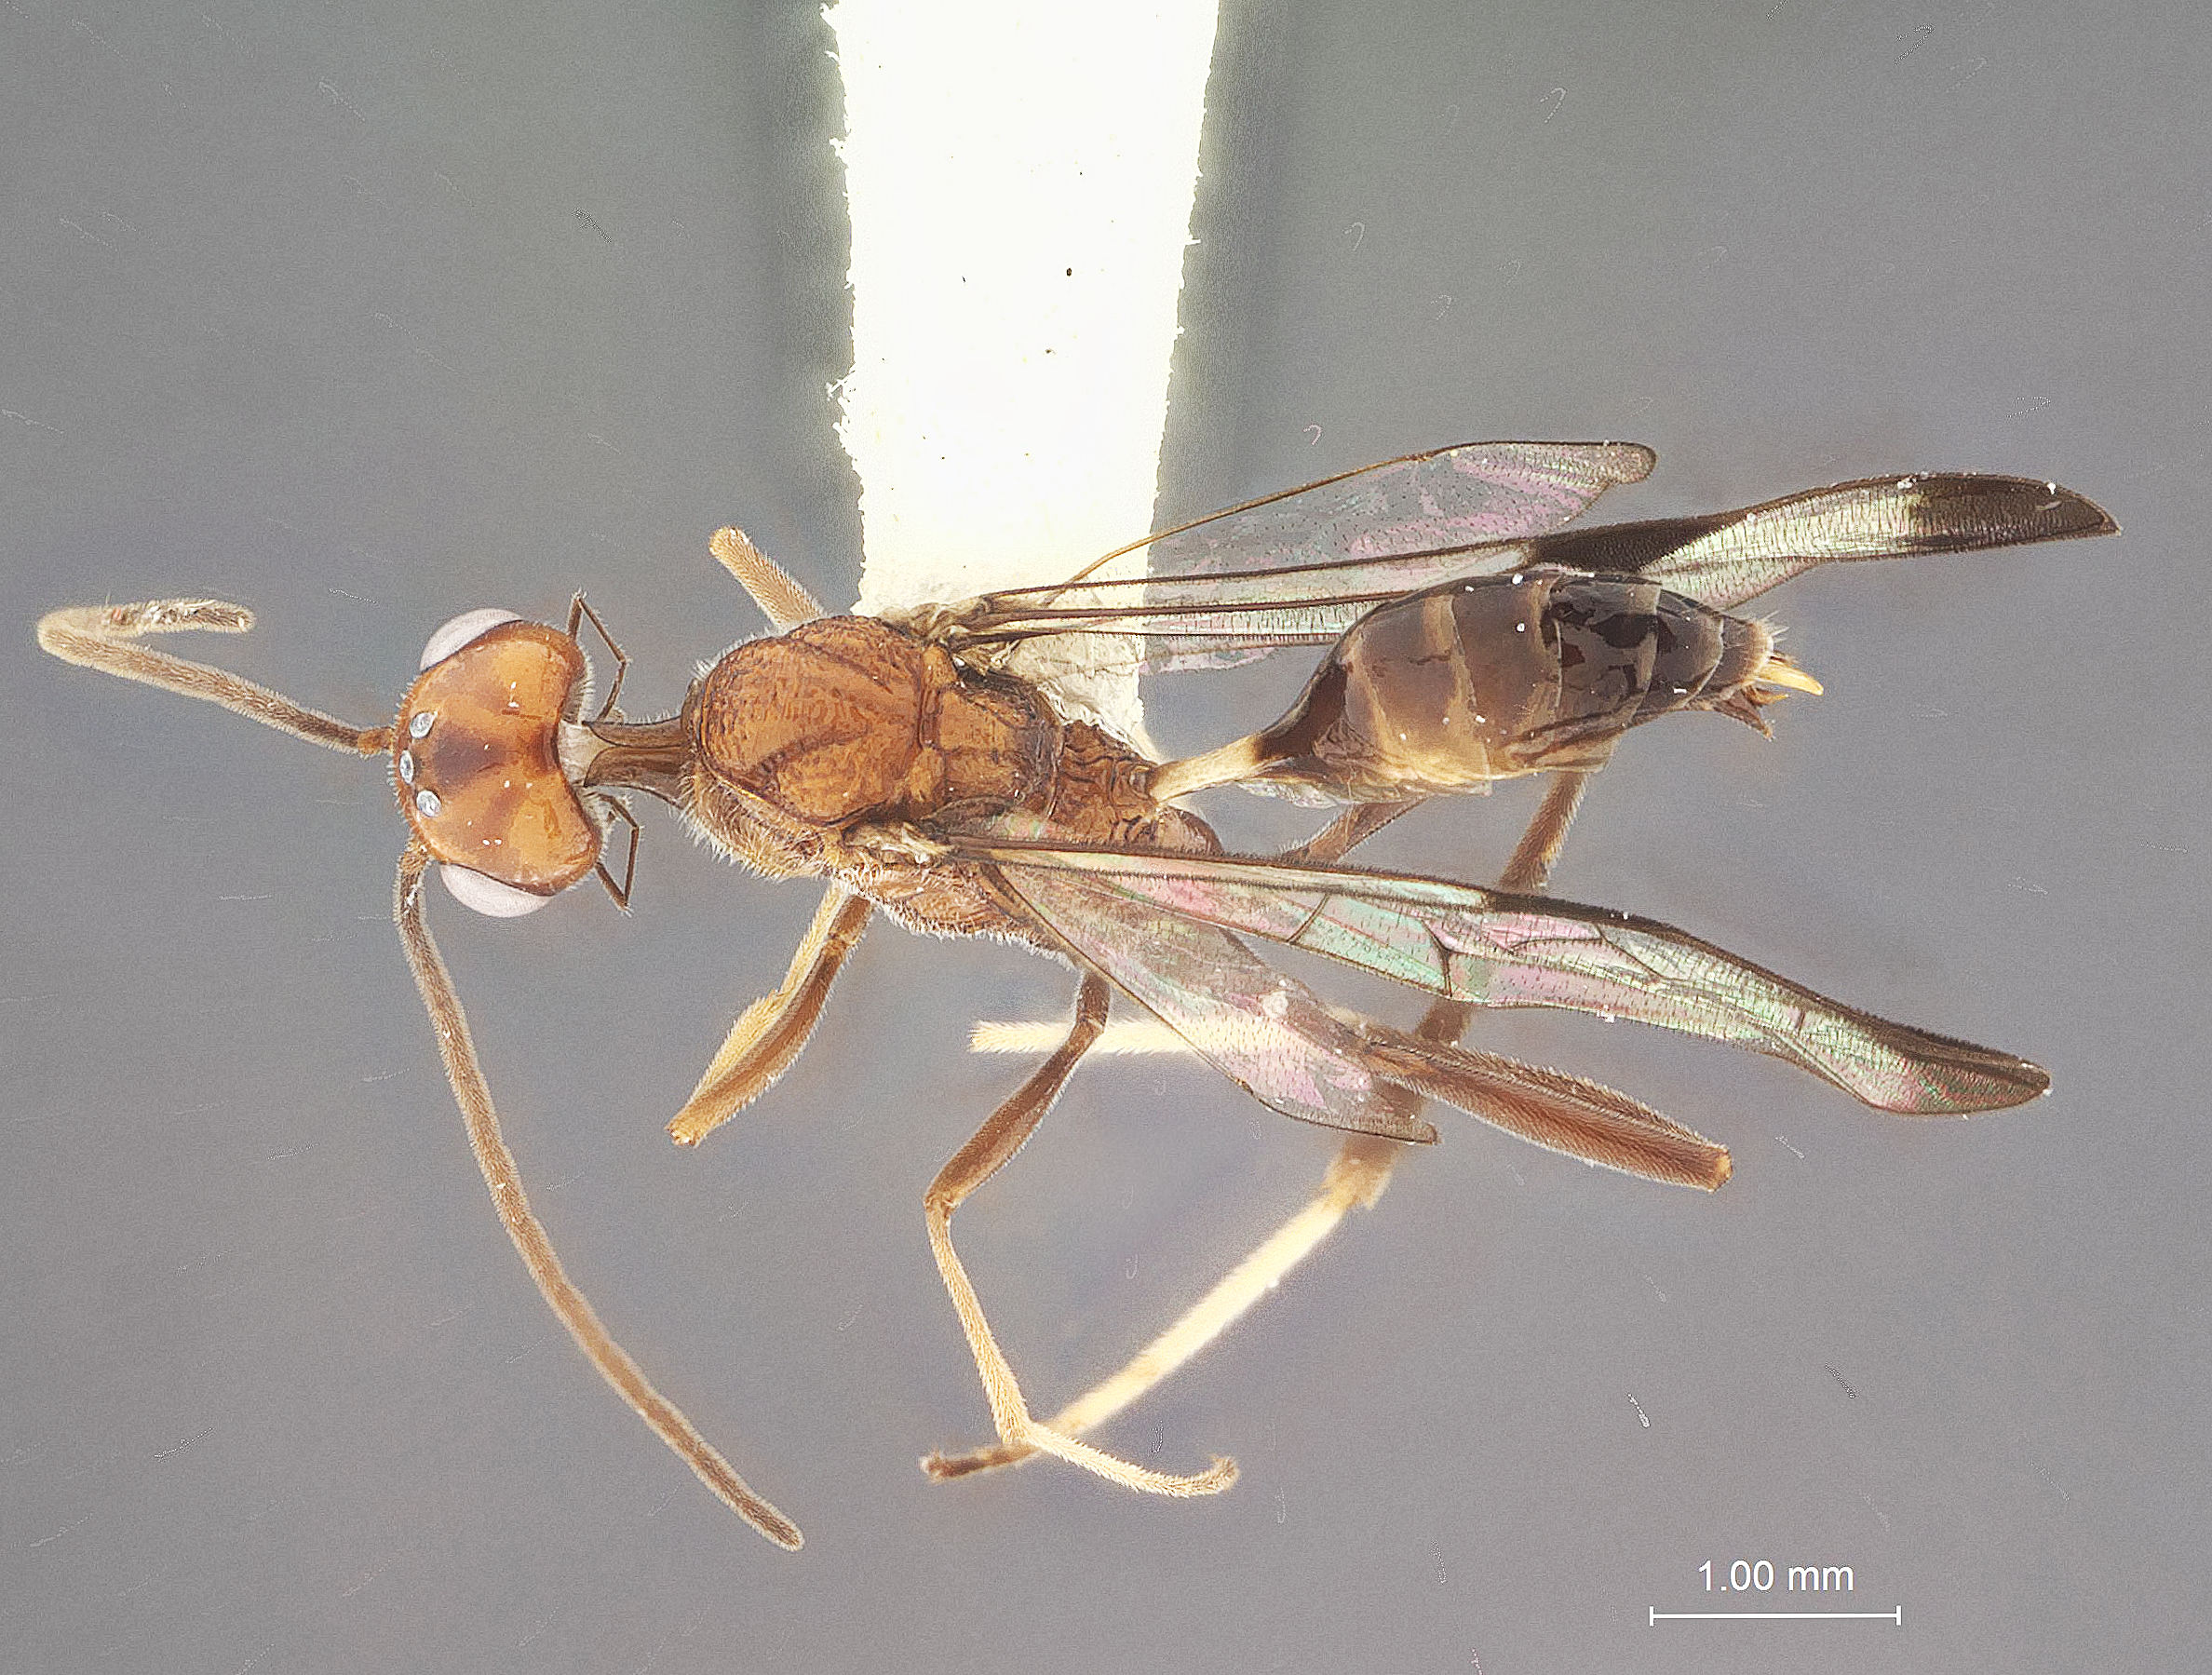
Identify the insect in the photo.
Aulacus heredia
